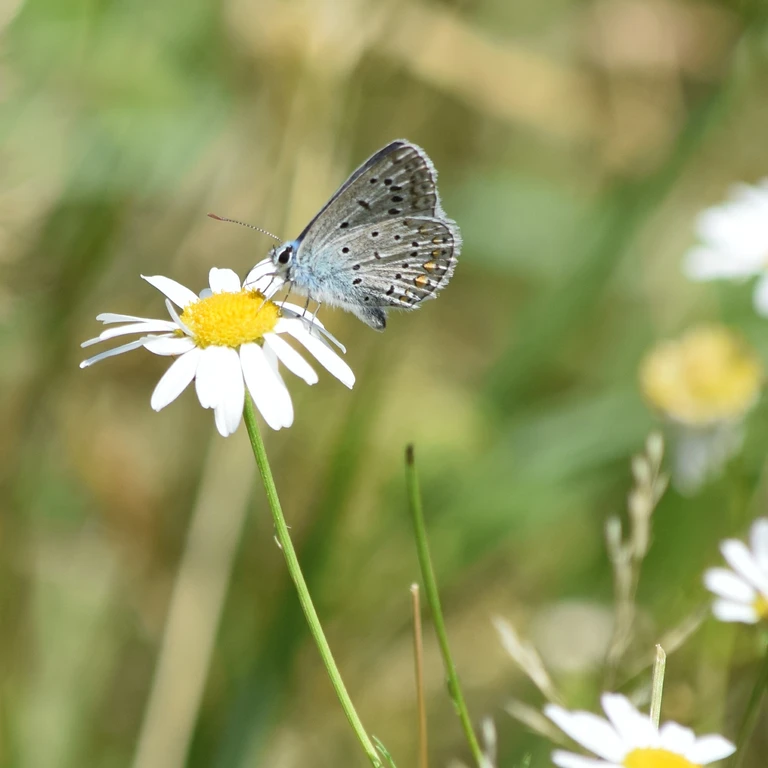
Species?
Polyommatus icarus
